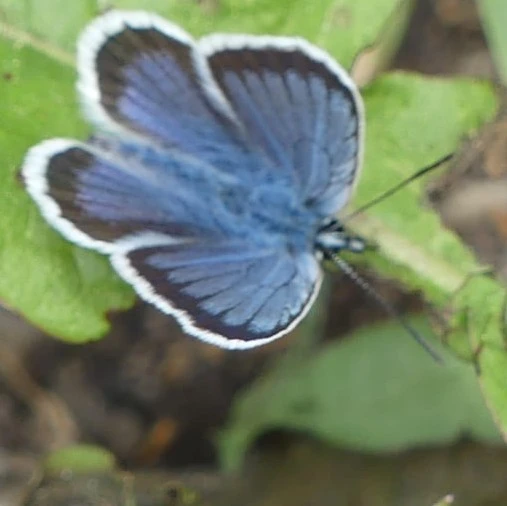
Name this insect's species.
Plebejus argus
